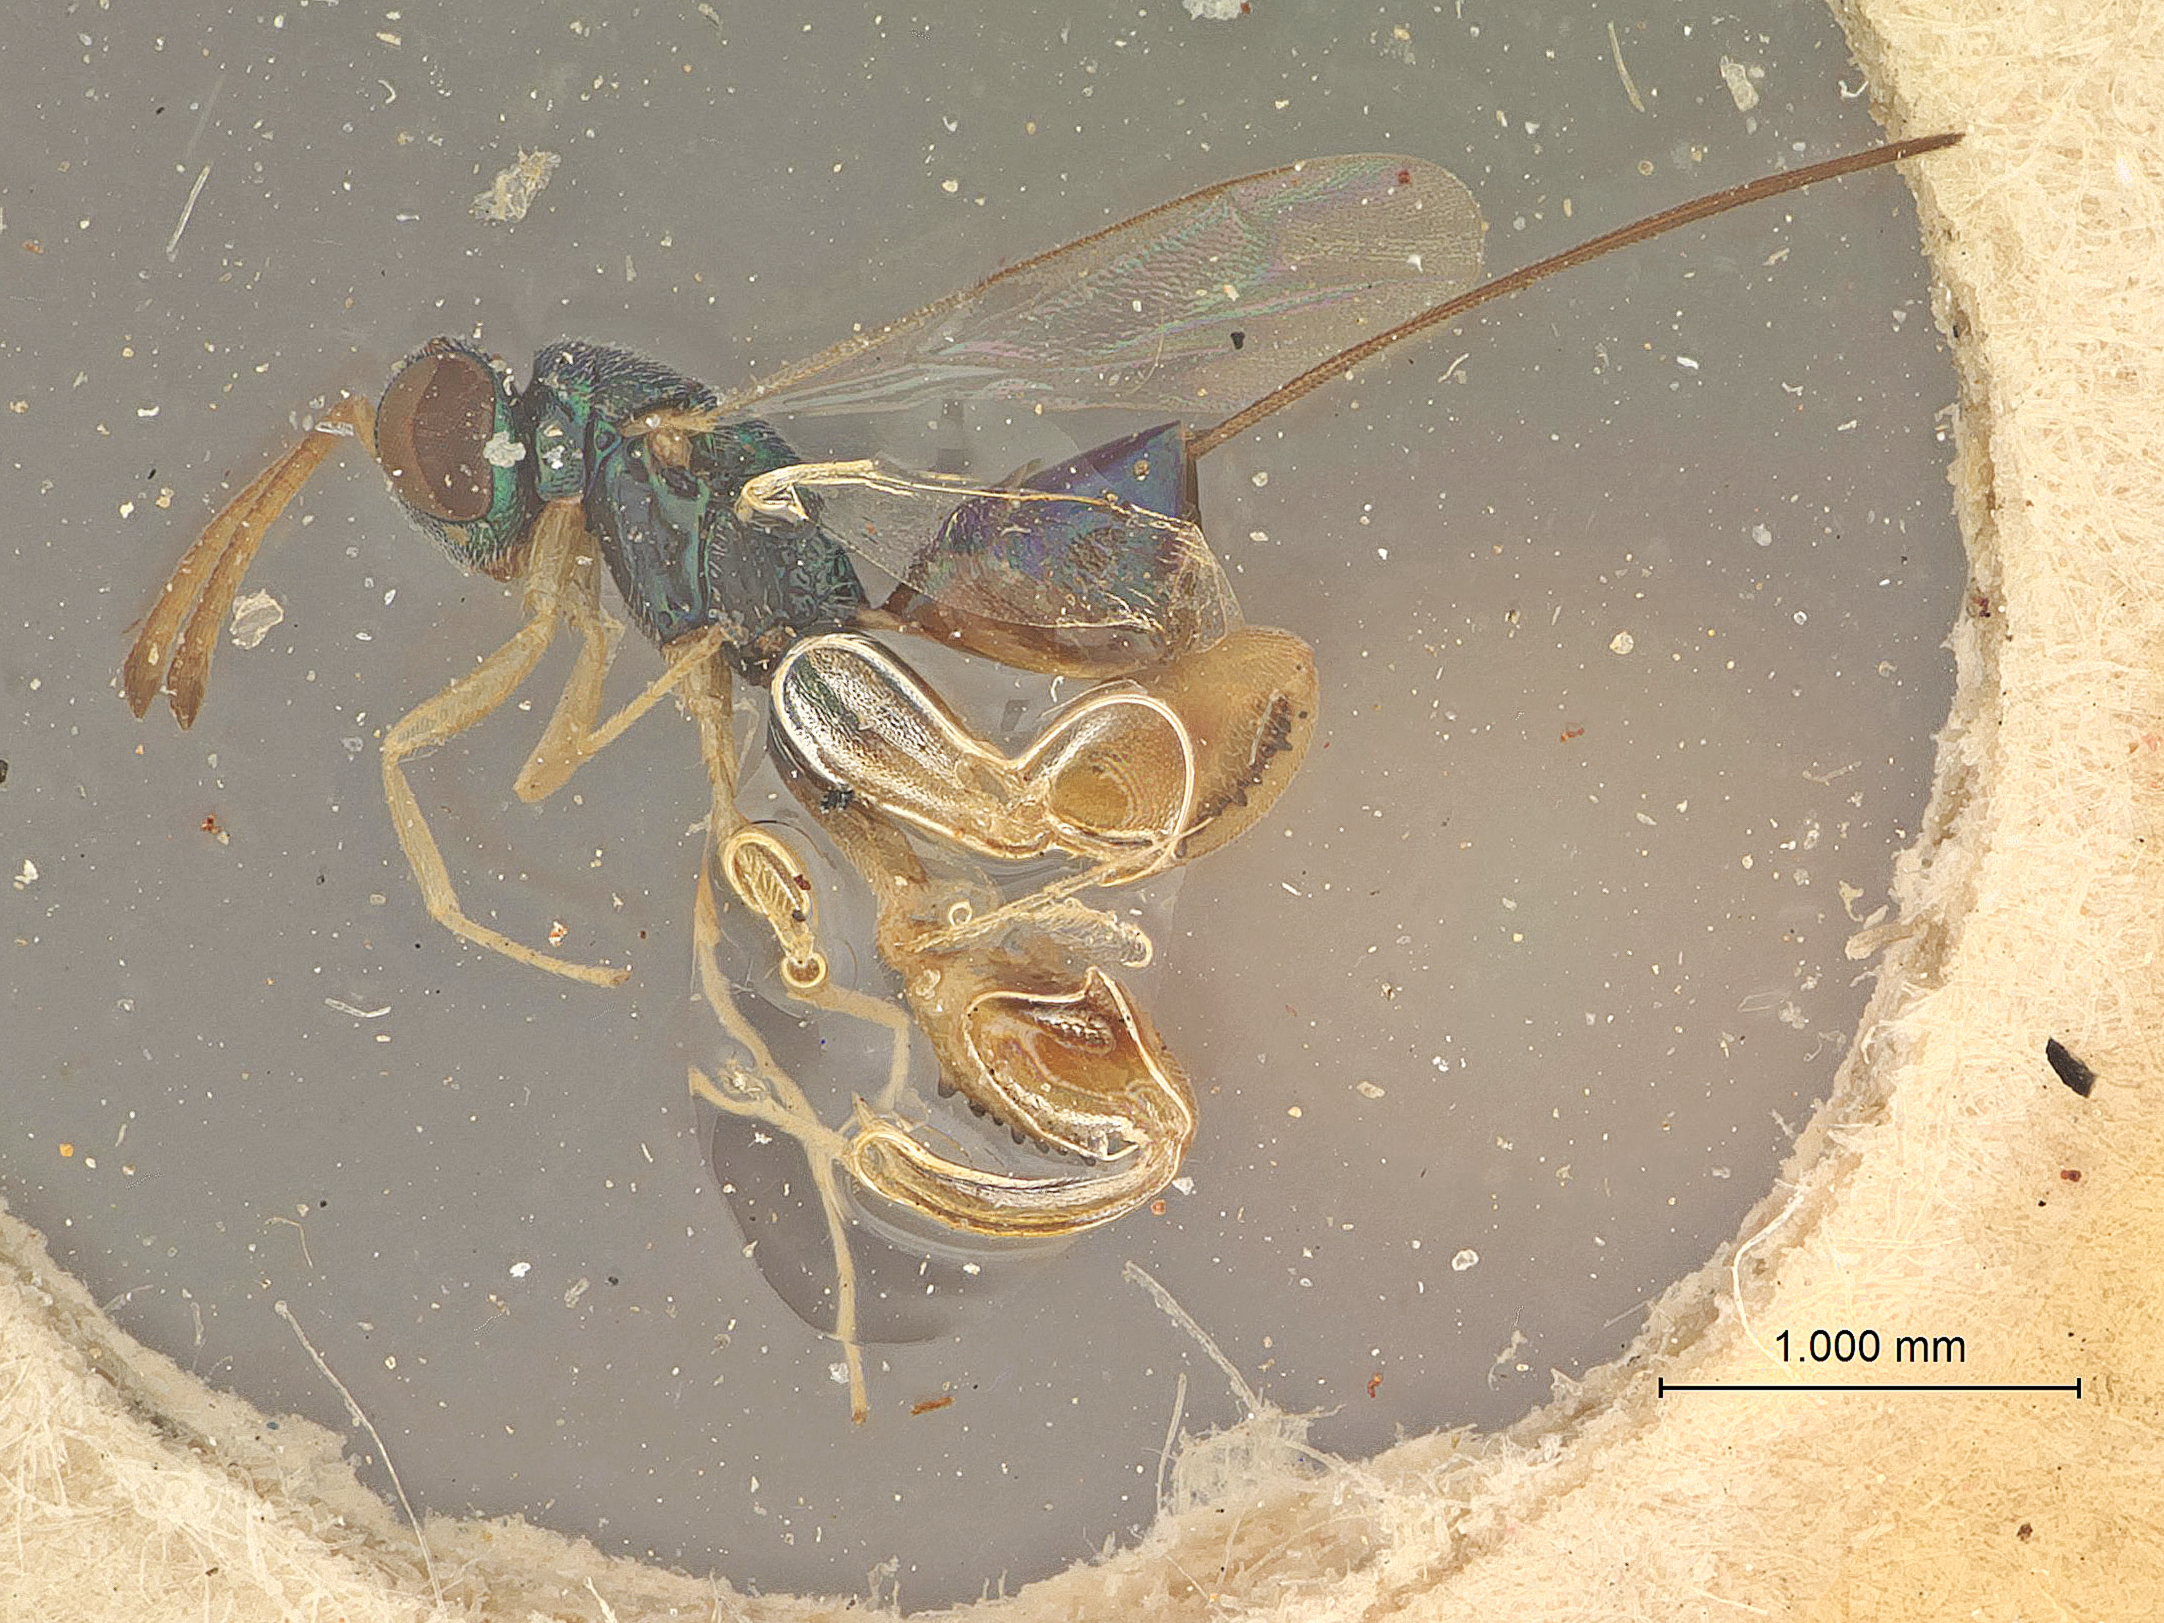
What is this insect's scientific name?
Podagrion calopeplum
